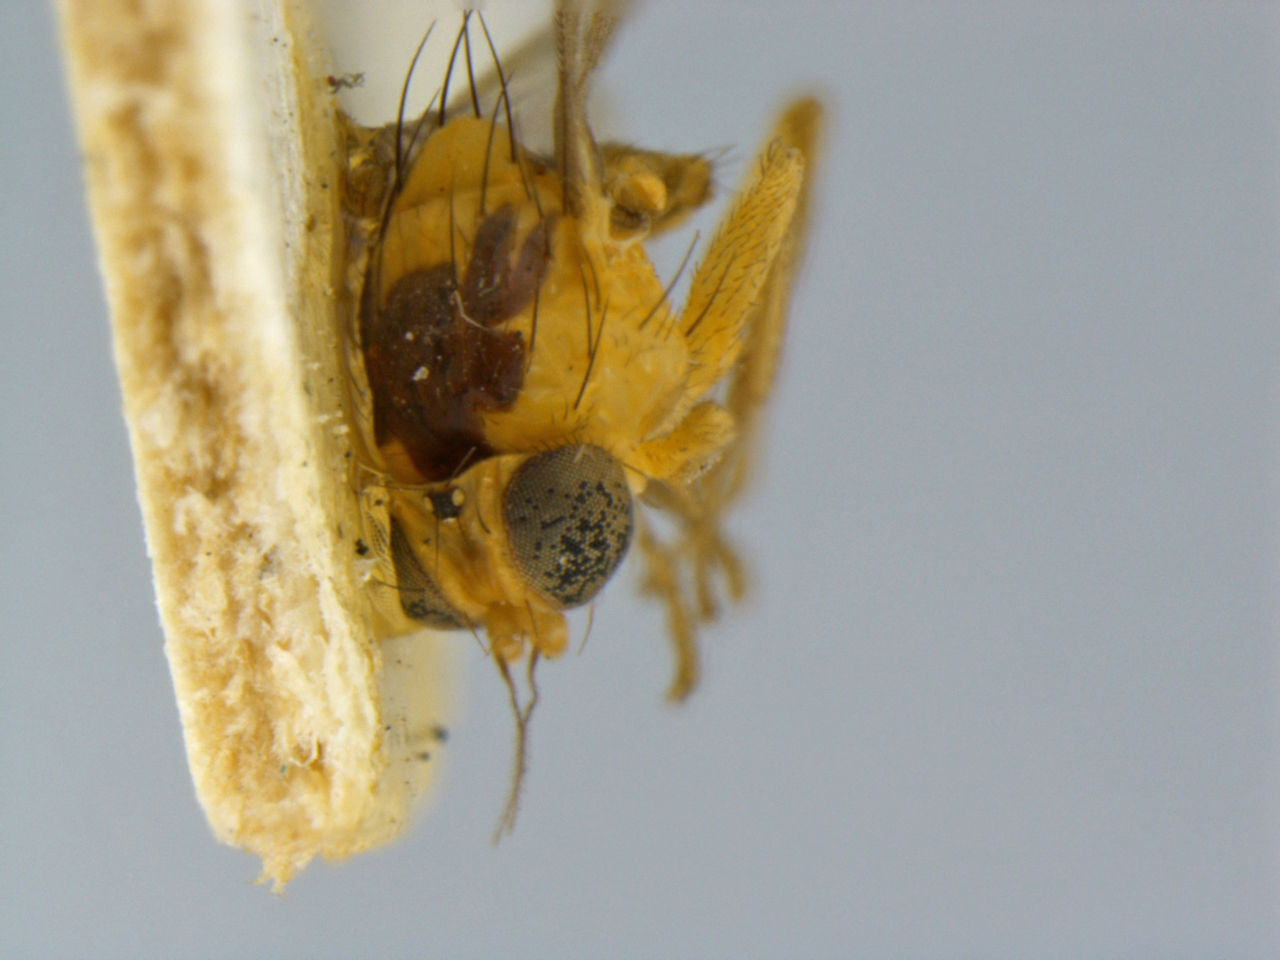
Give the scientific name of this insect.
Liriomyza blechi
